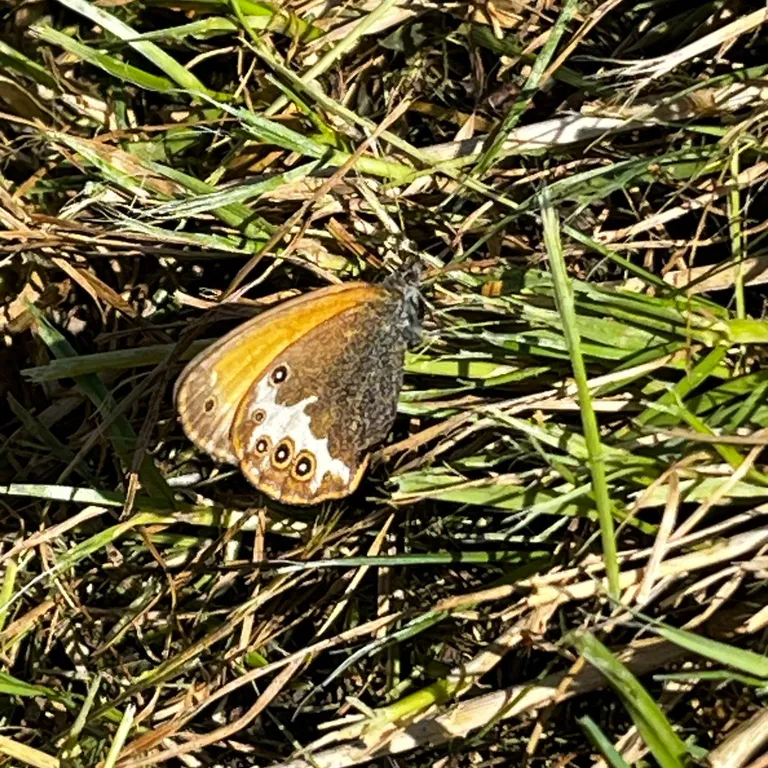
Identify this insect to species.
Coenonympha arcania
